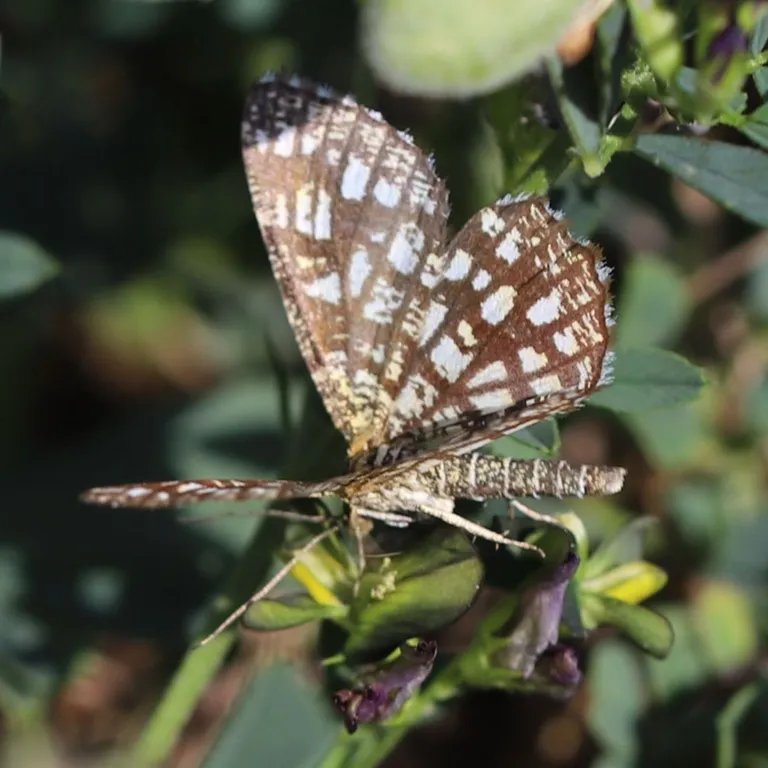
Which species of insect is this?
Chiasmia clathrata
